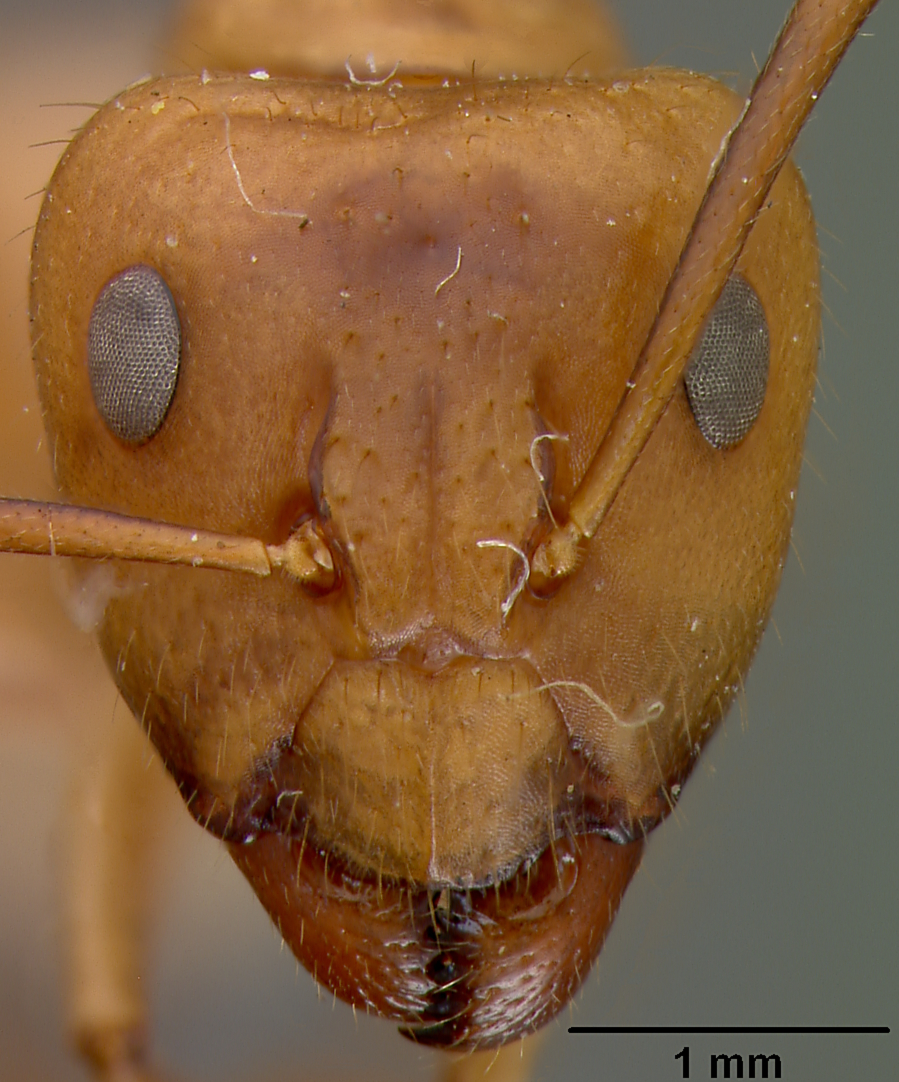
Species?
Camponotus fumidus
